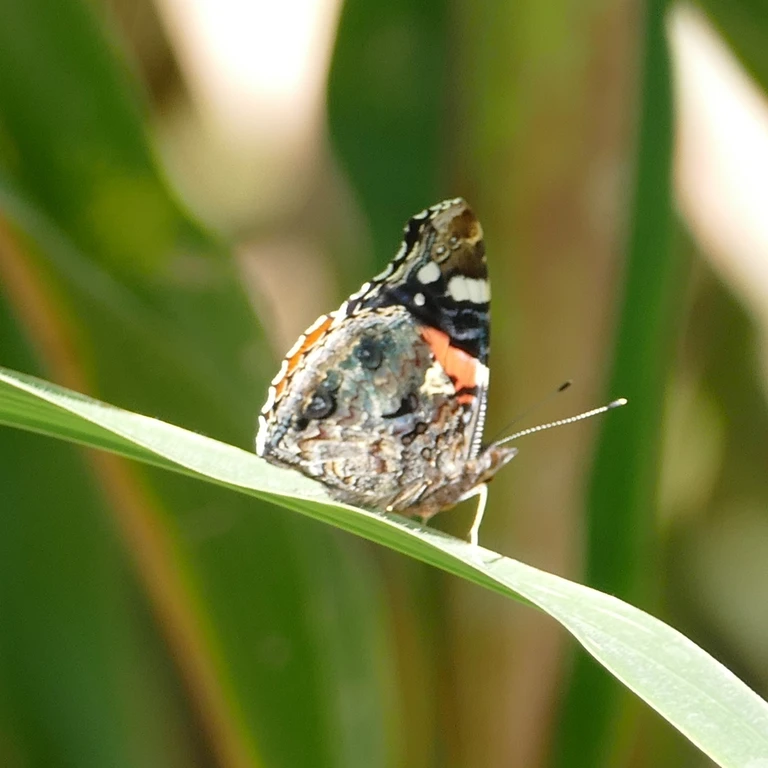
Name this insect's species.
Vanessa atalanta
